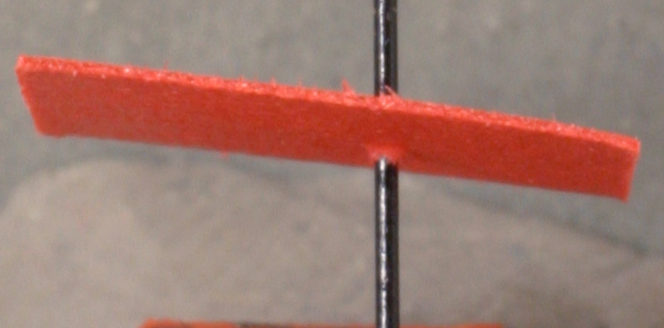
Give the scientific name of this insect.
Gesomyrmex kalshoveni
